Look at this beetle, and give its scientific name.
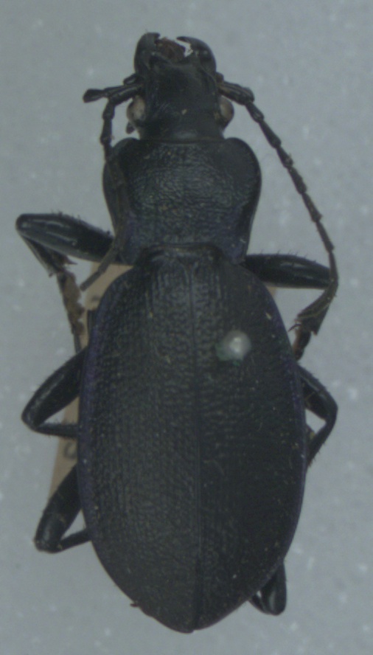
Carabus problematicus
